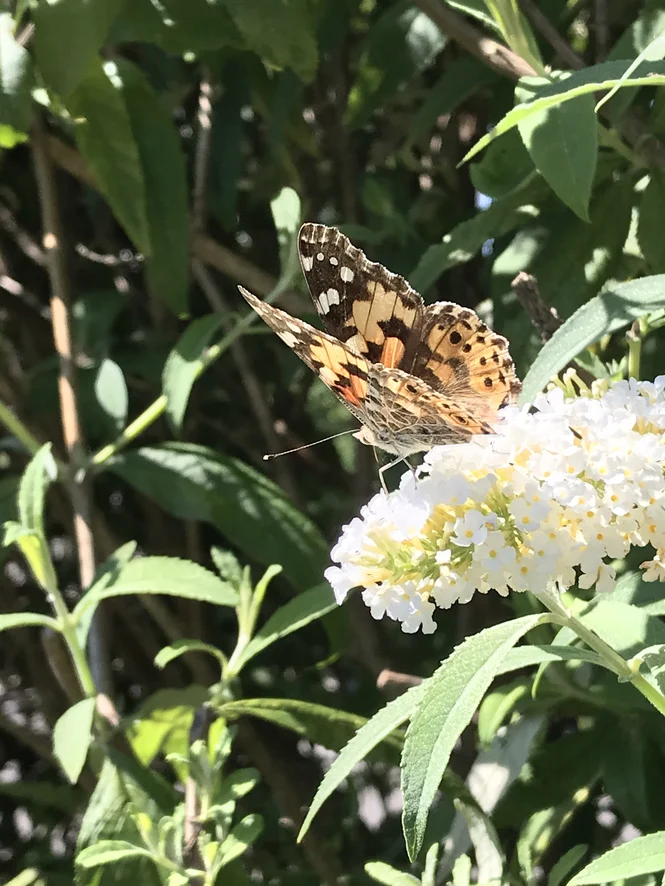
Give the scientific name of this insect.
Vanessa cardui
